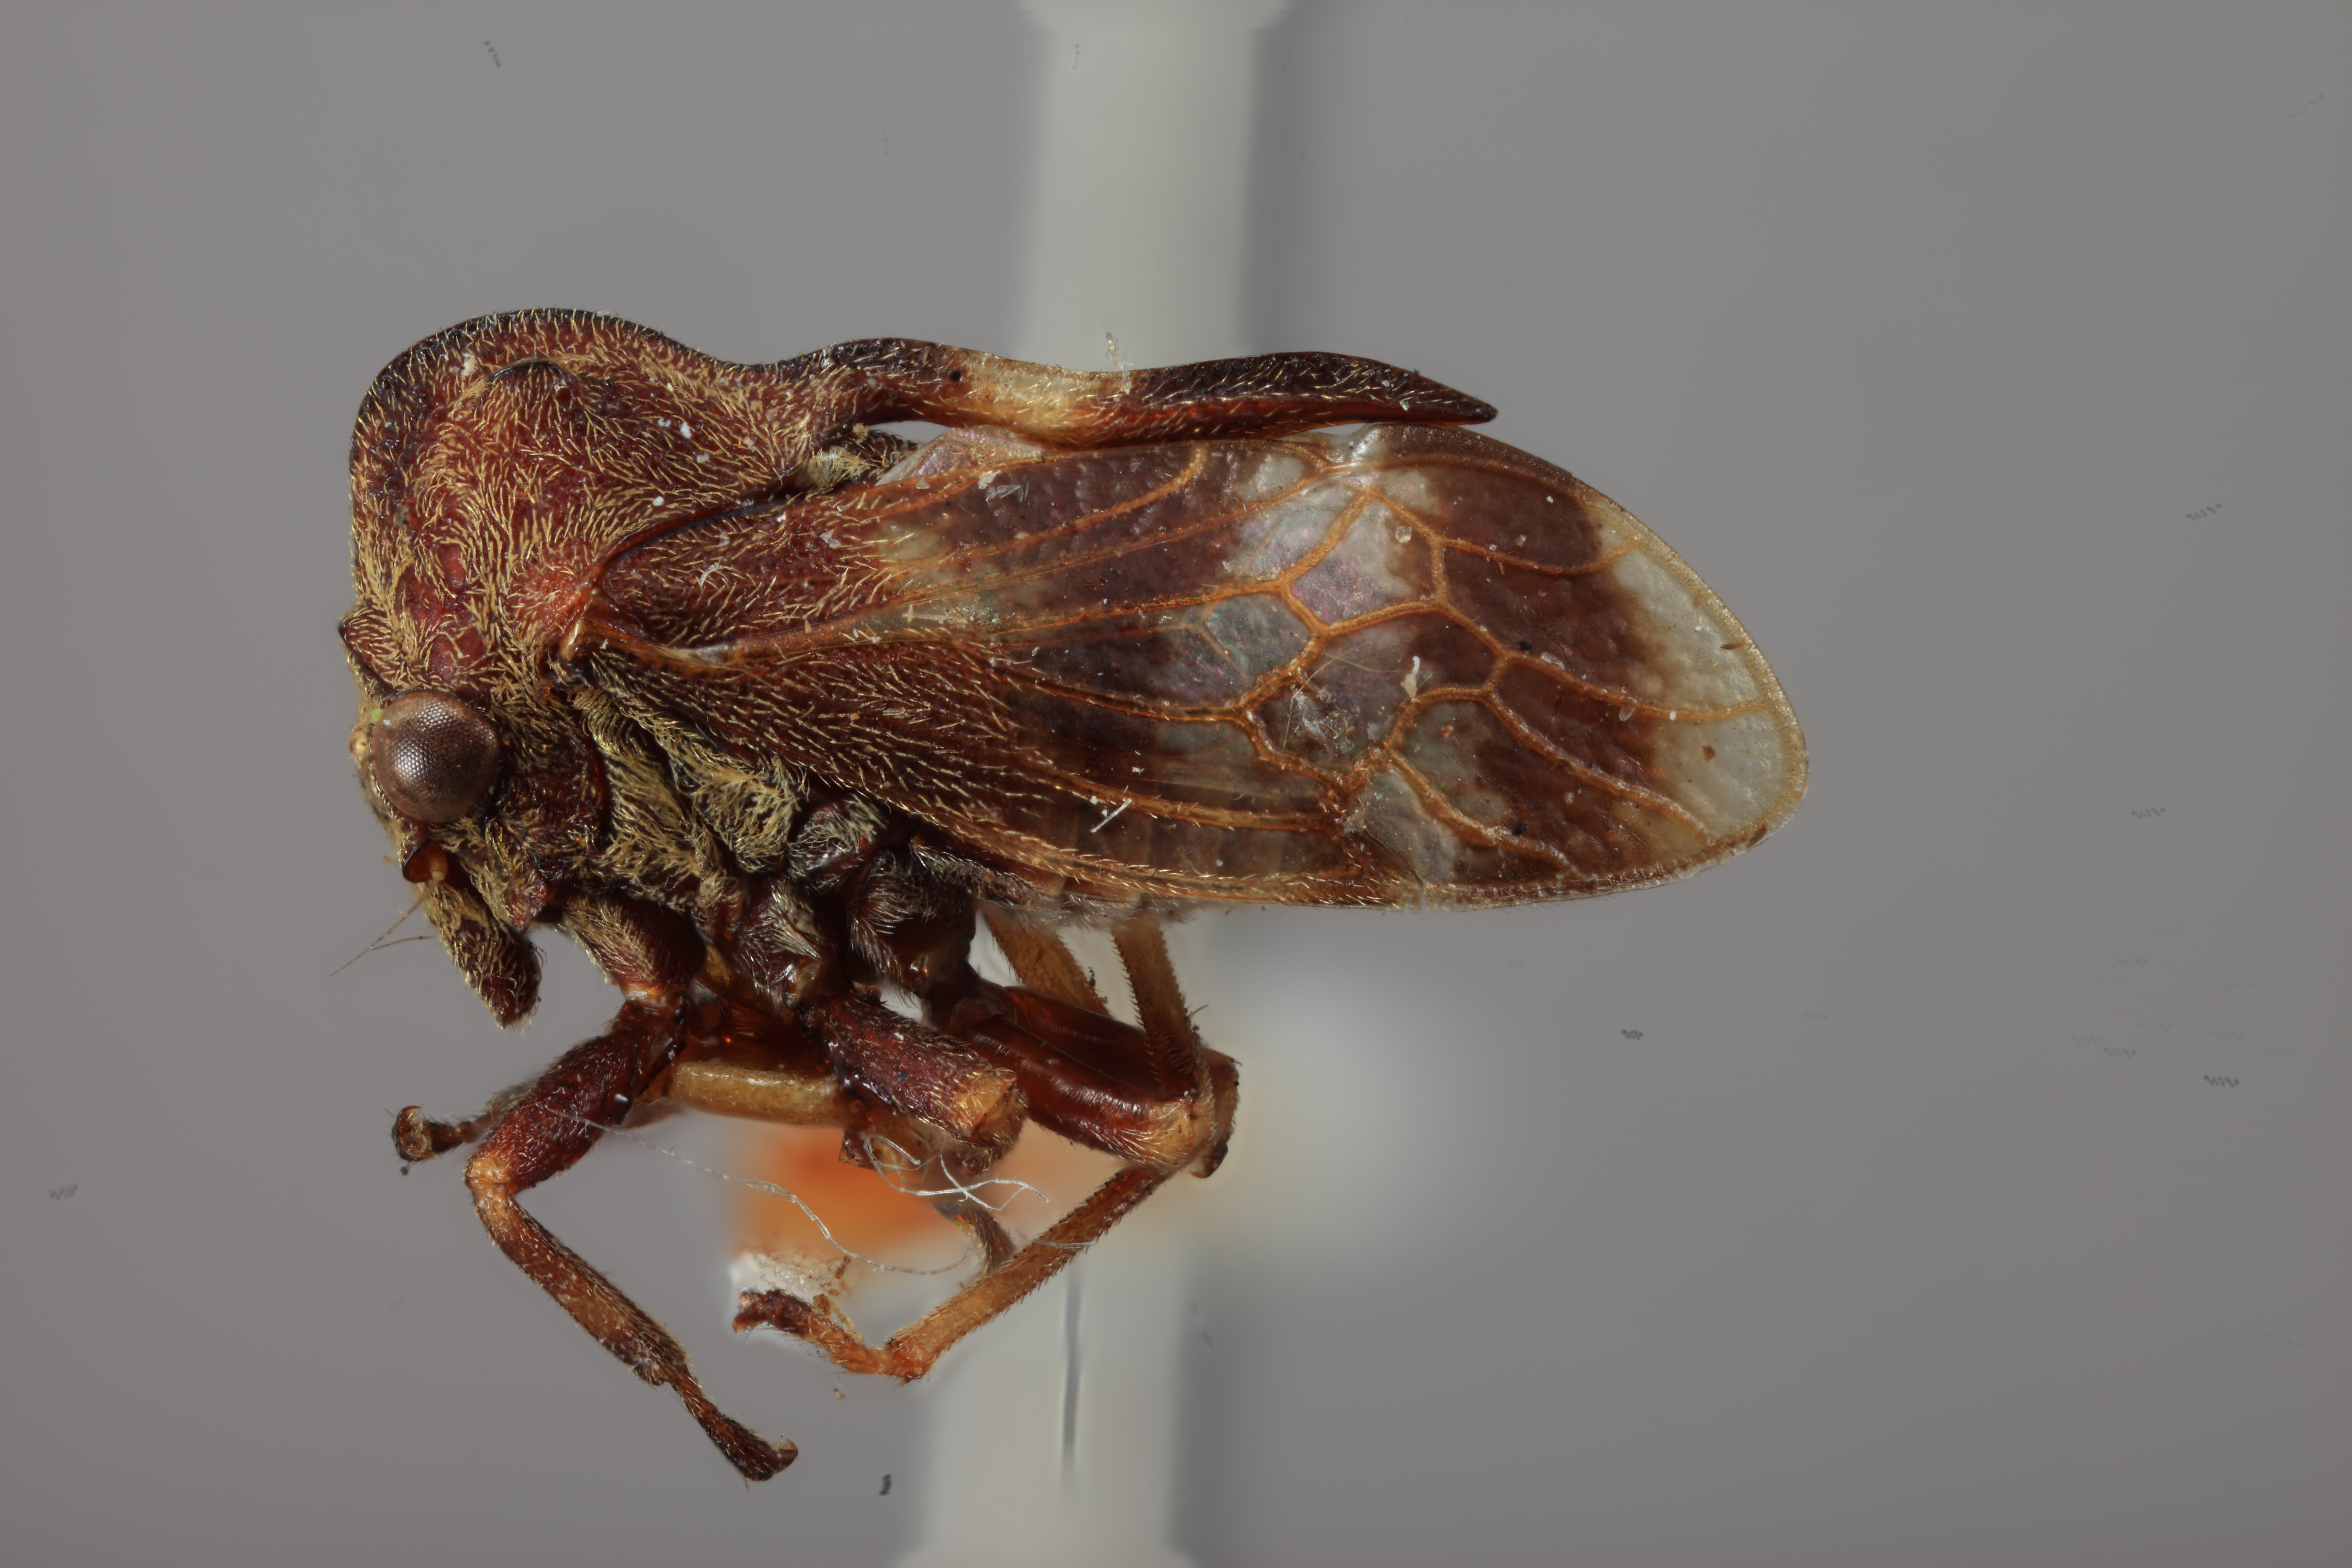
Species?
Ebhul elegans
